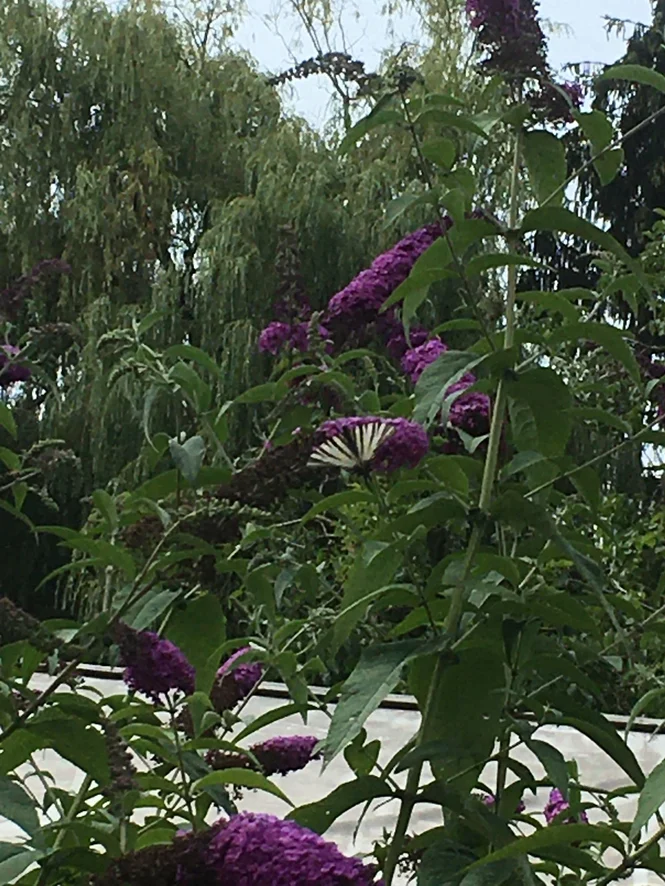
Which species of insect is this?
Iphiclides podalirius
